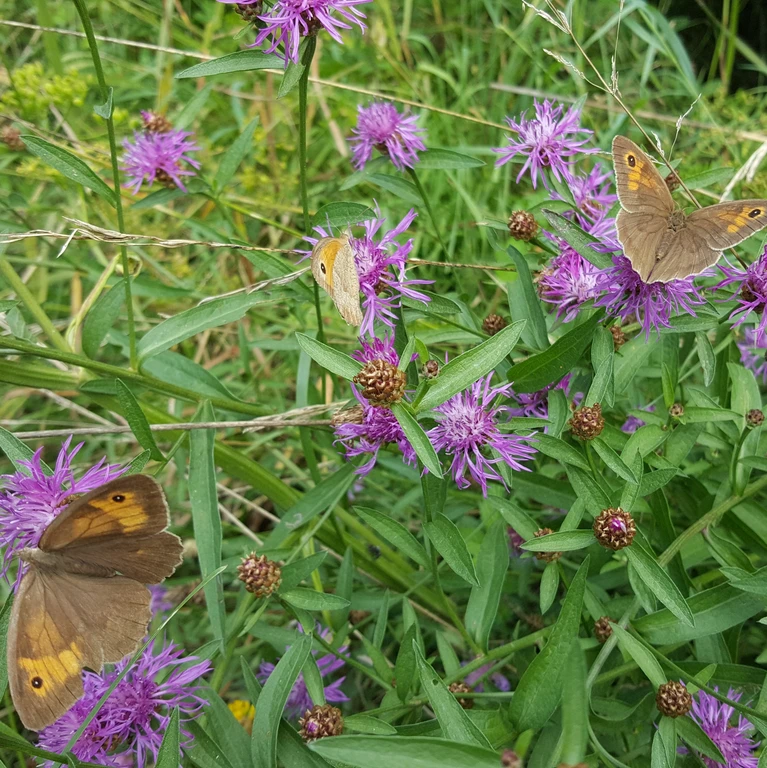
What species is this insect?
Maniola jurtina
